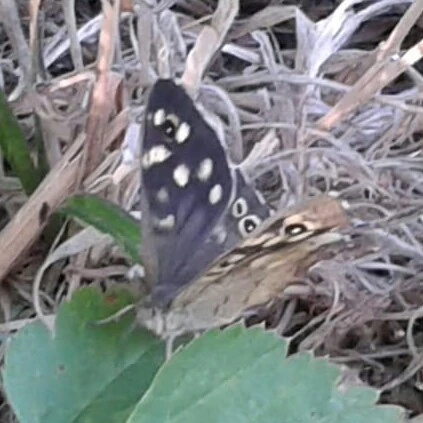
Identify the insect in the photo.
Pararge aegeria
